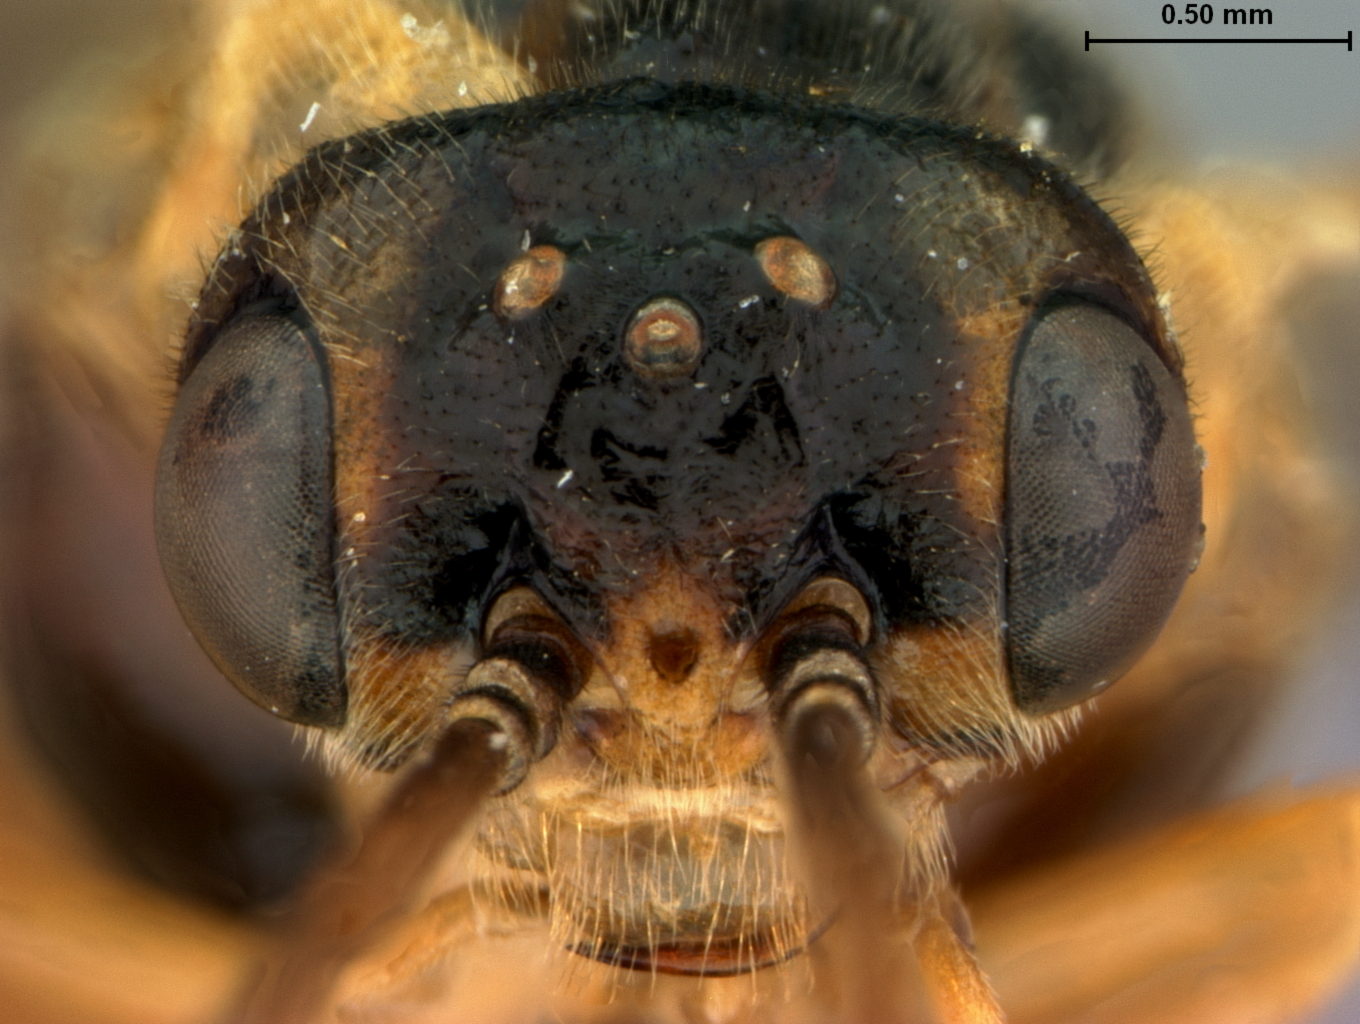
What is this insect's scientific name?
Pteronidea aceris
